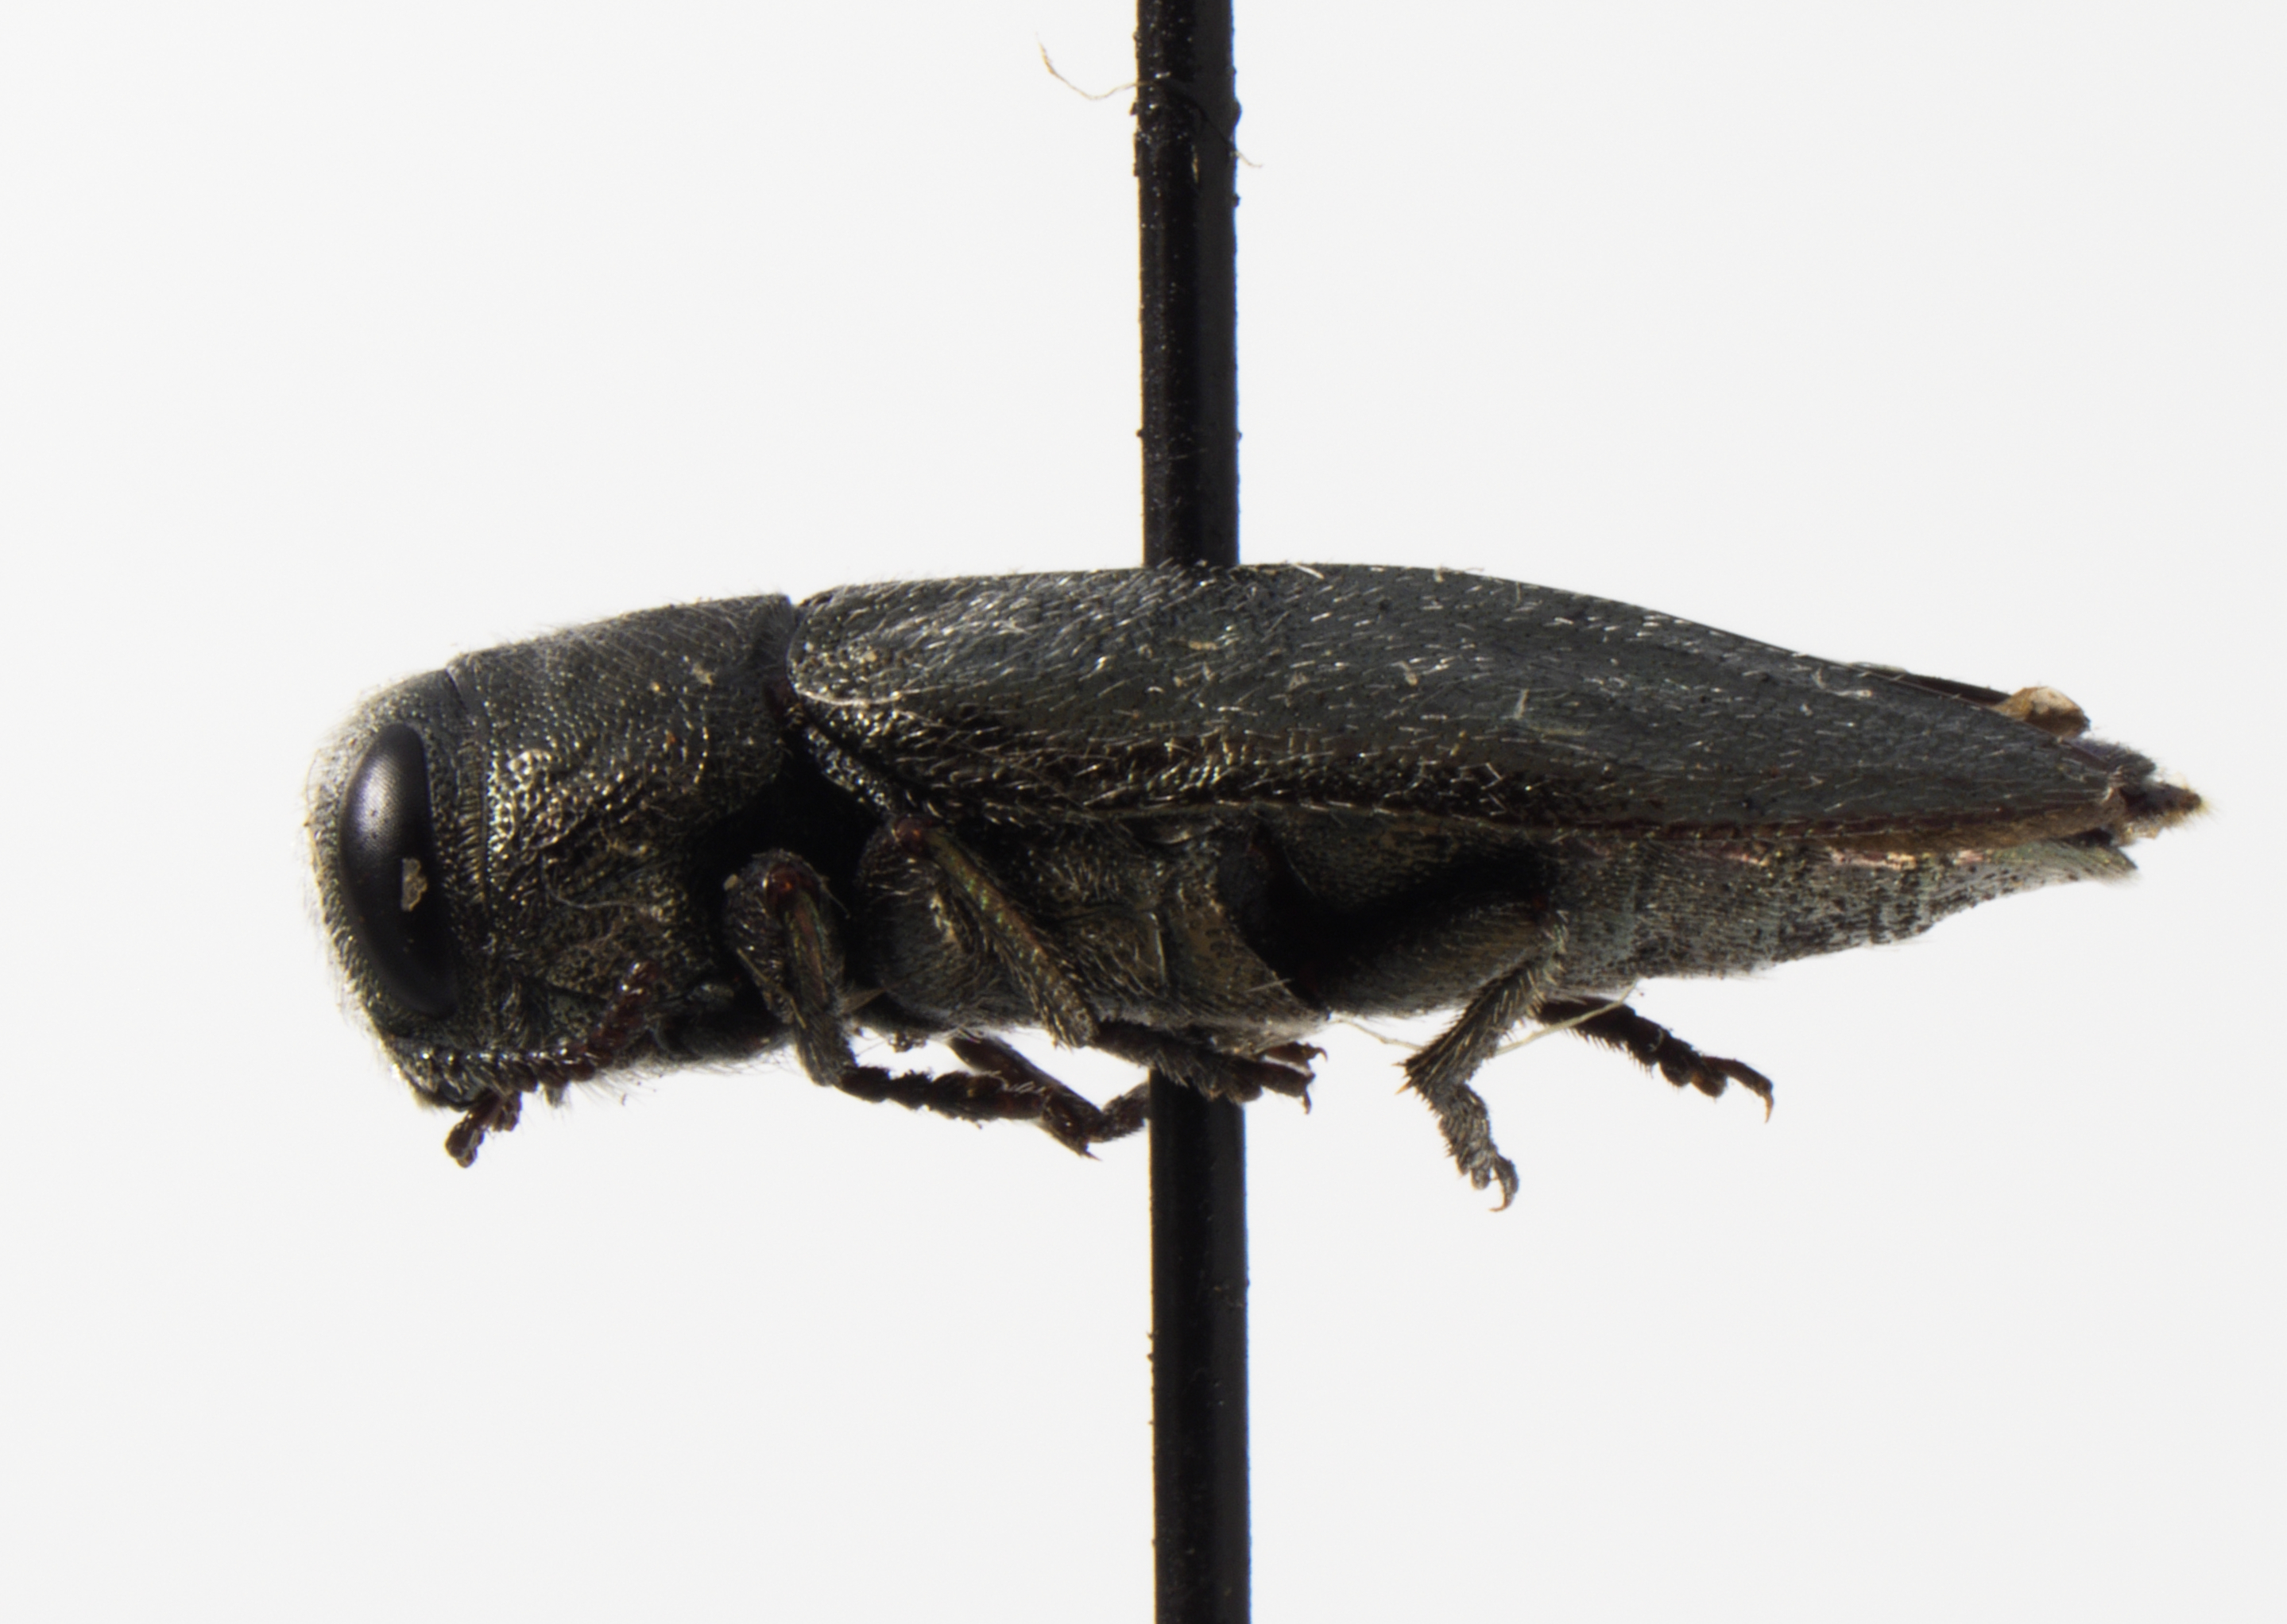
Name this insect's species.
Chrysobothris fragariae
